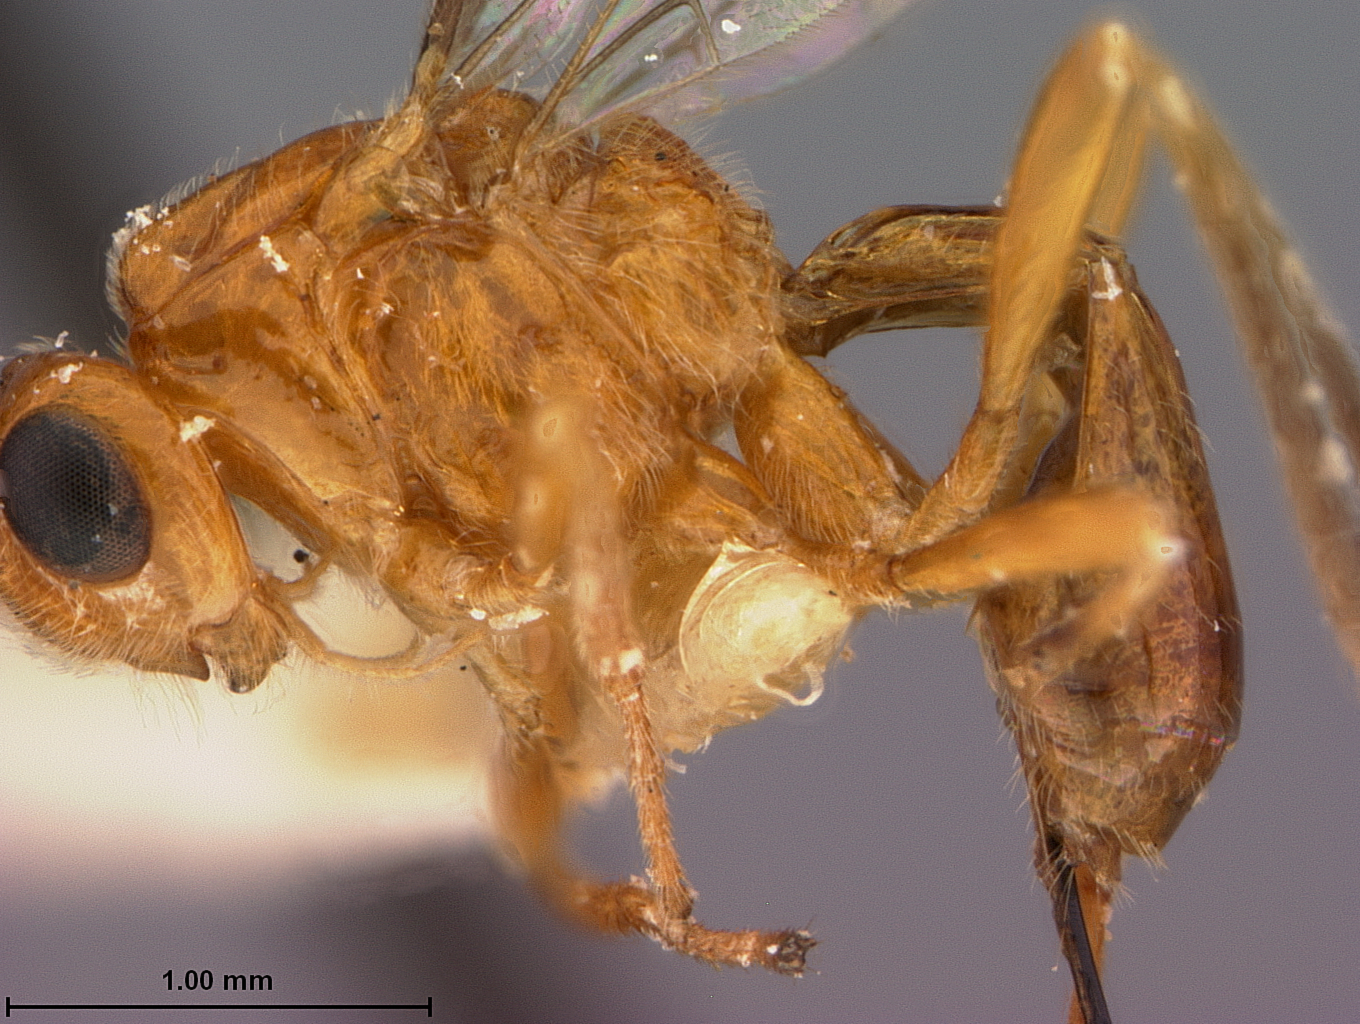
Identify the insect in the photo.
Opius watersi
